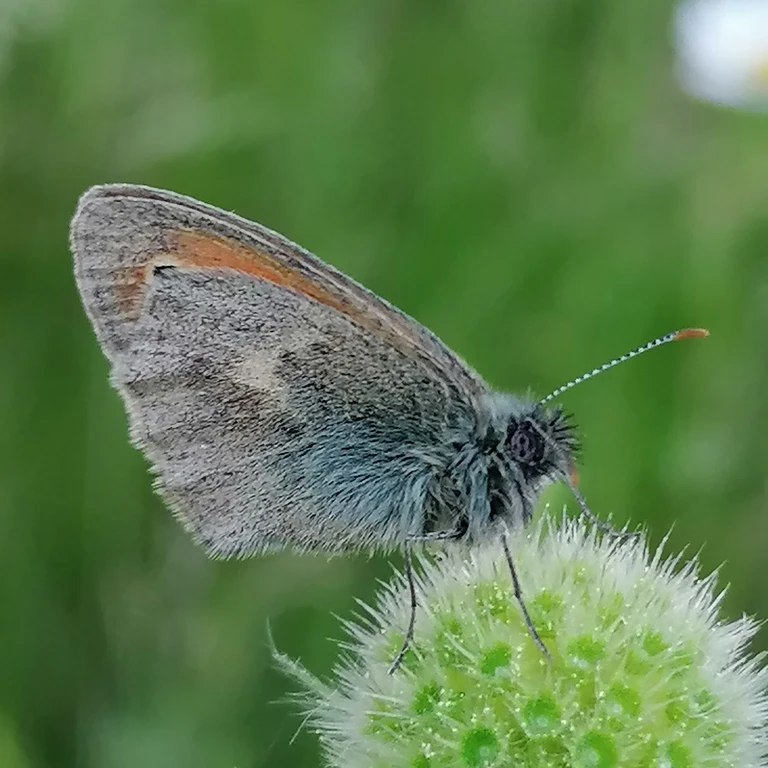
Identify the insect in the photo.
Coenonympha pamphilus
